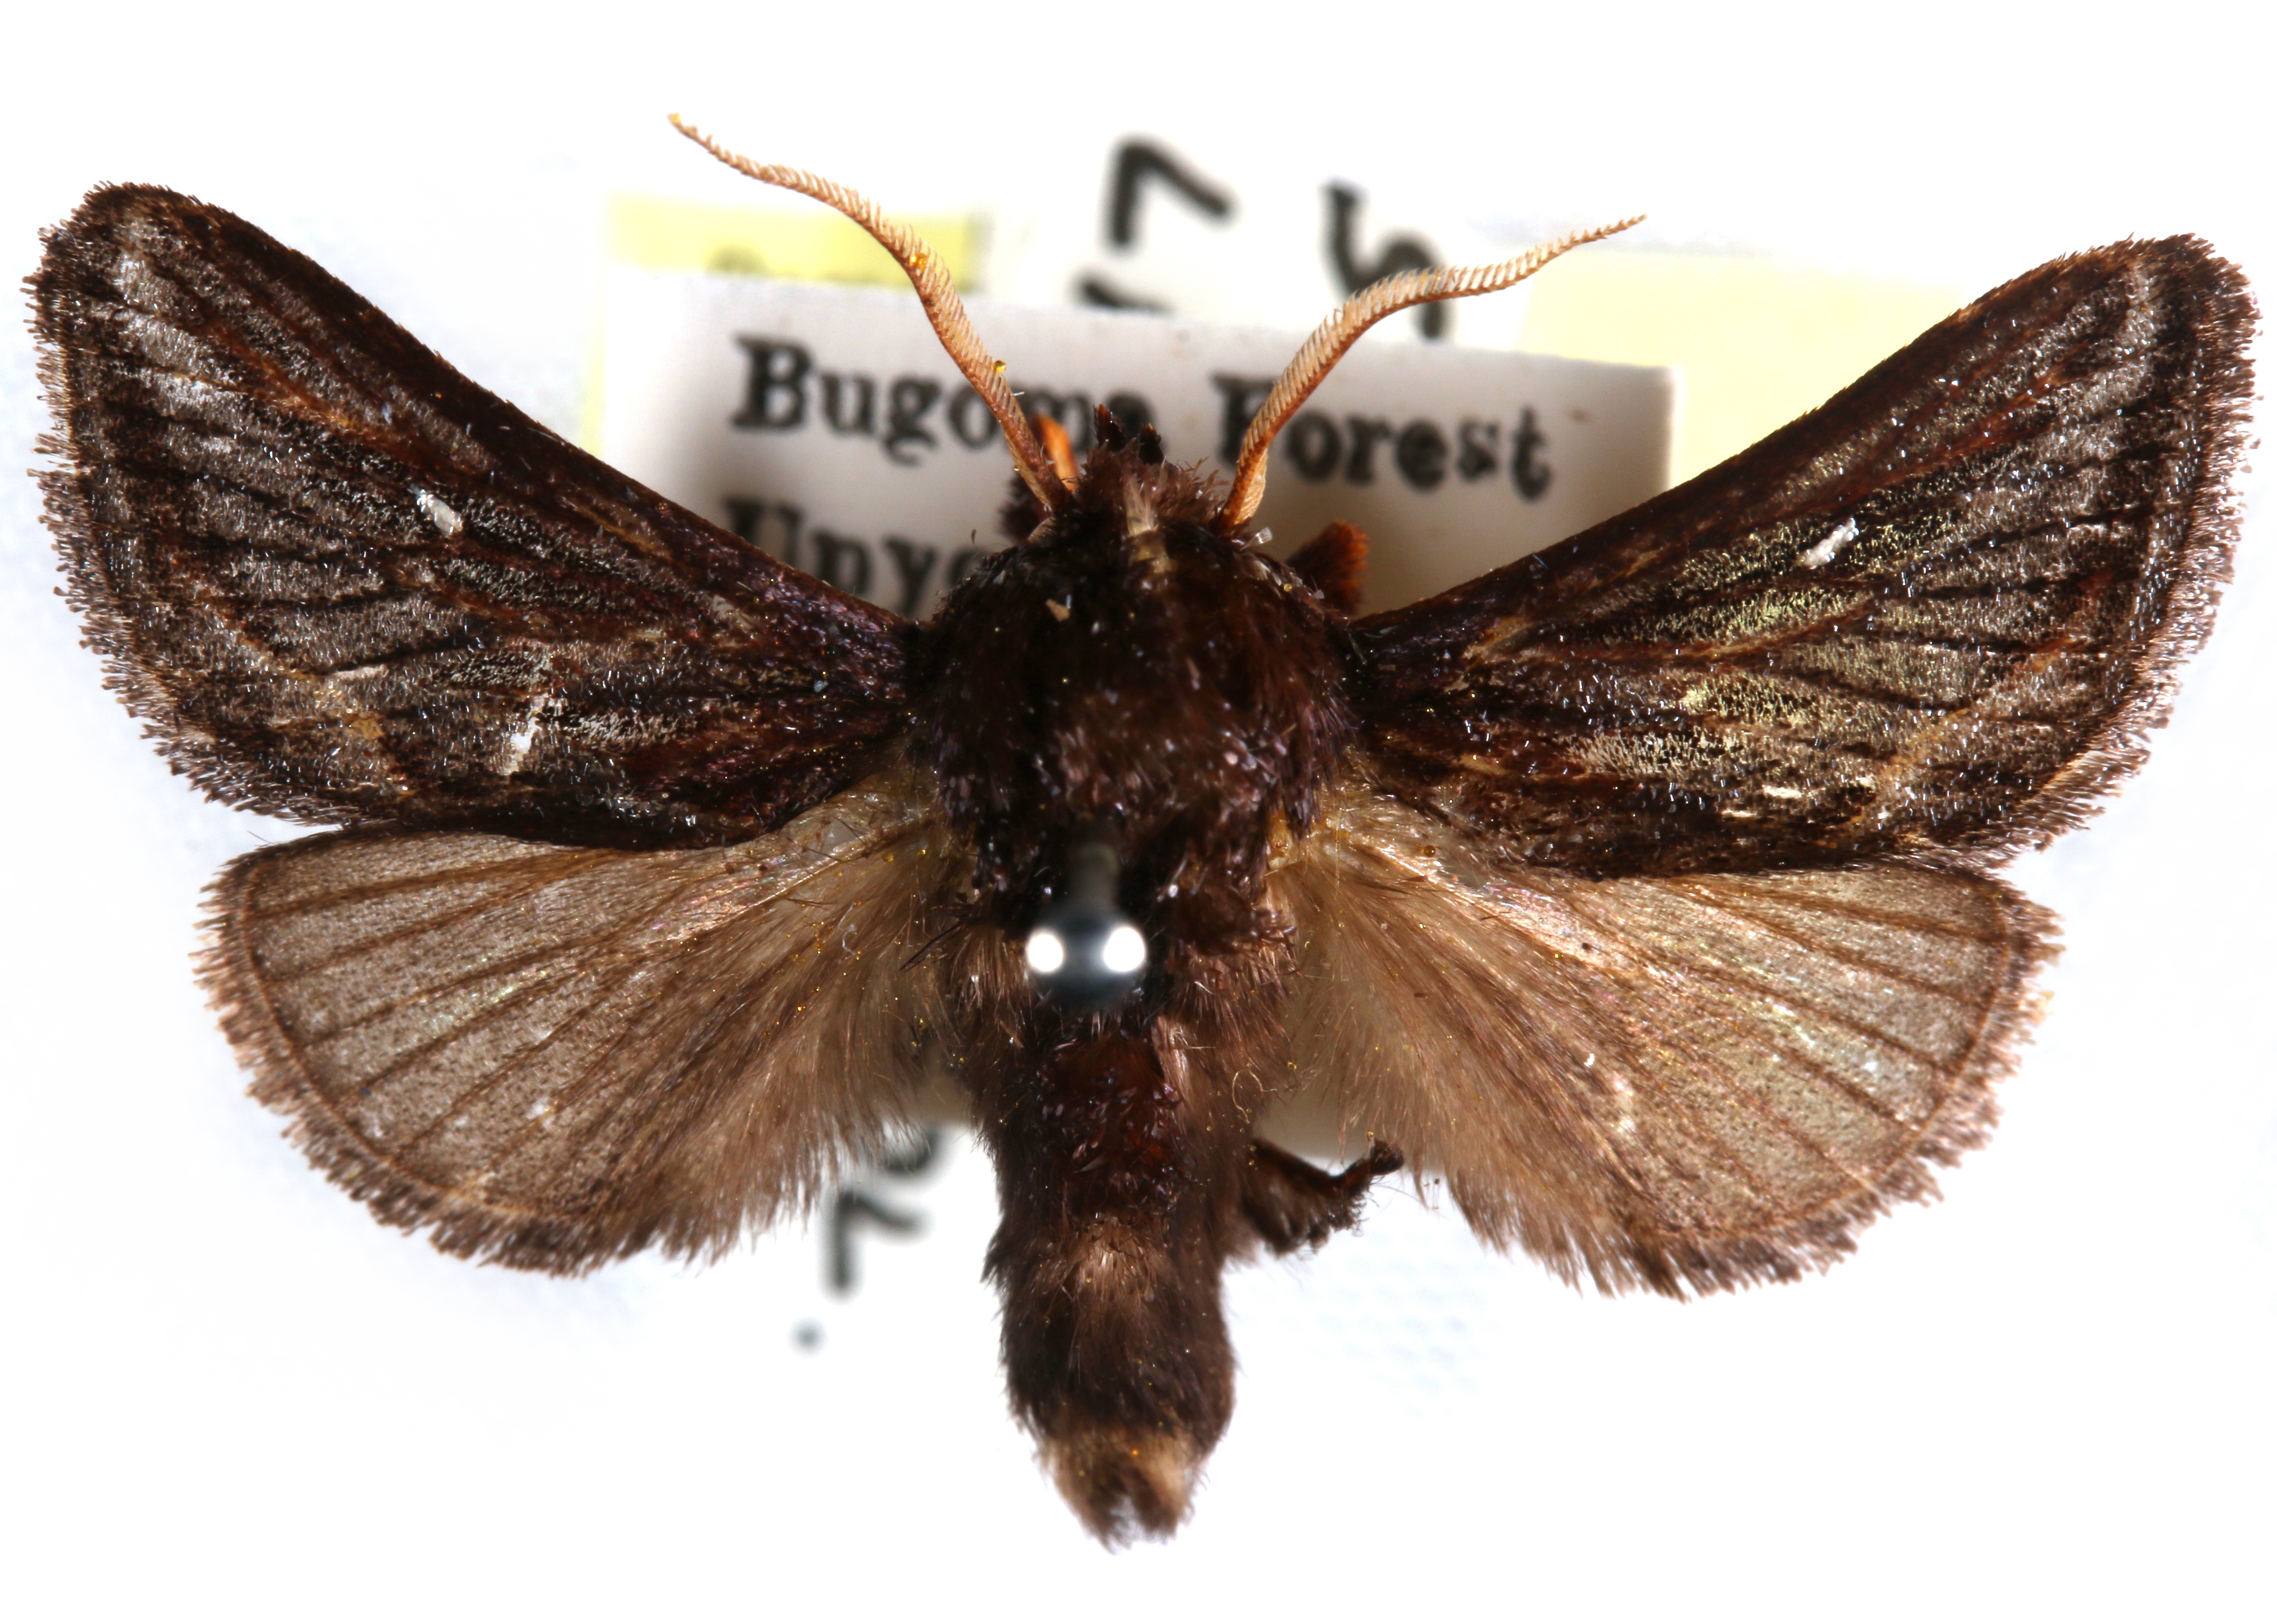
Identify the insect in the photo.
Semyrilla lineata
